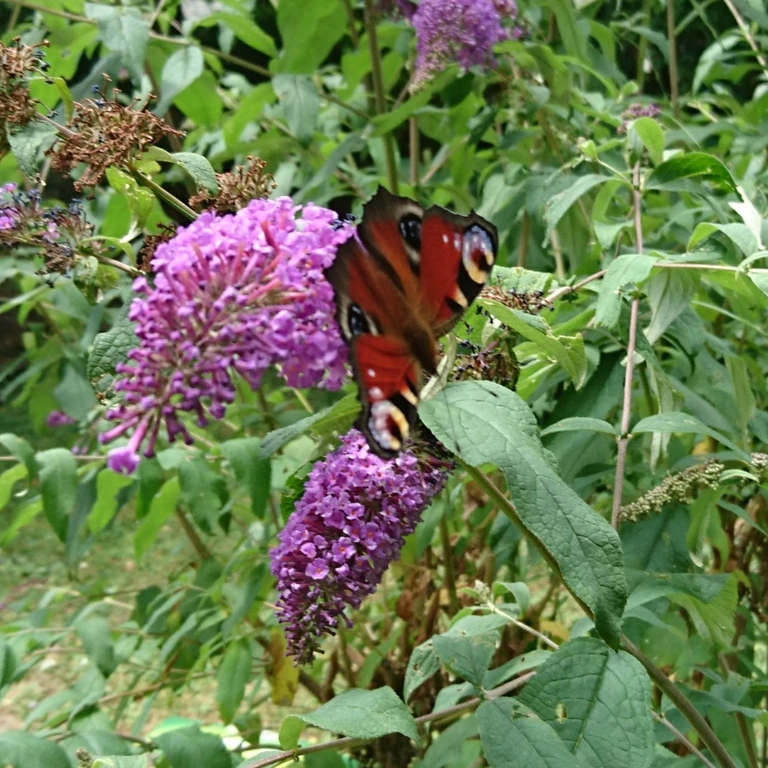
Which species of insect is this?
Aglais io
